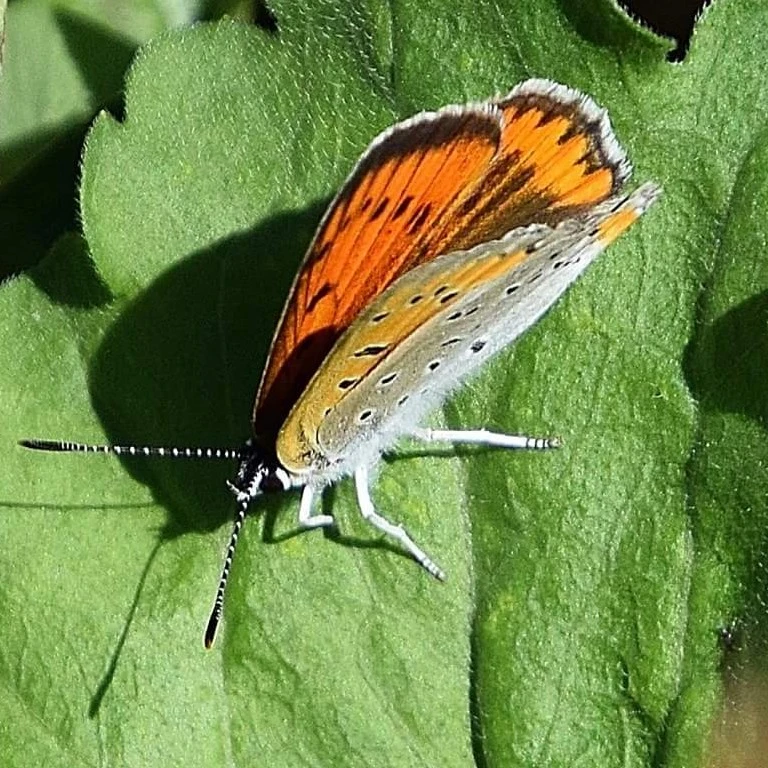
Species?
Lycaena dispar
